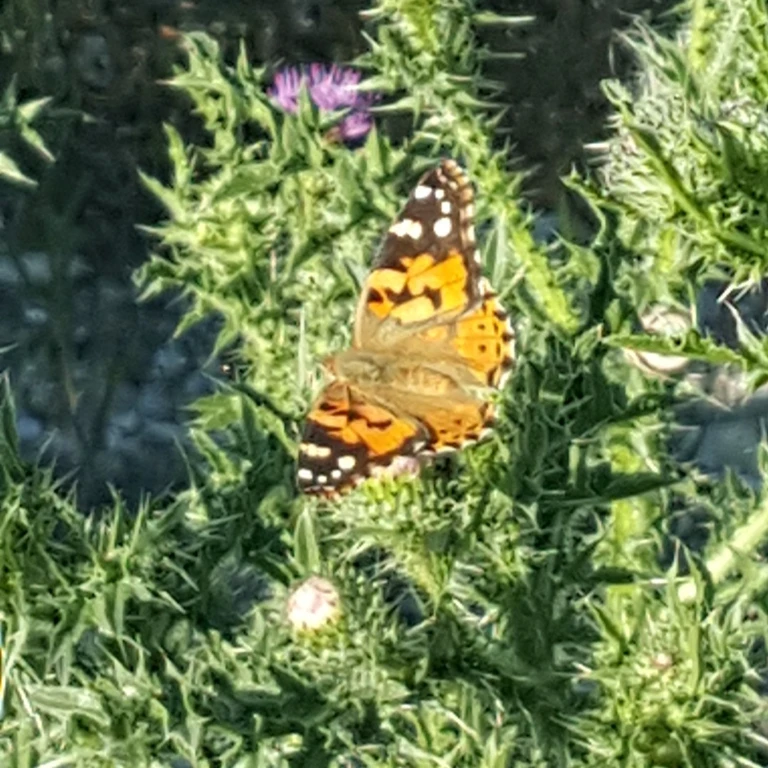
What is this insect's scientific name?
Vanessa cardui
